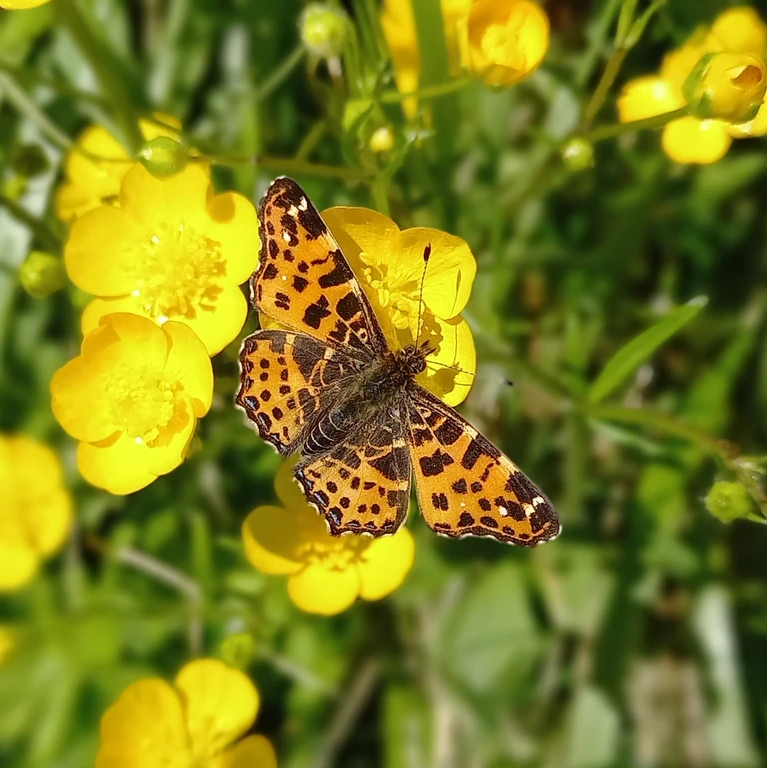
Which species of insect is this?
Araschnia levana
